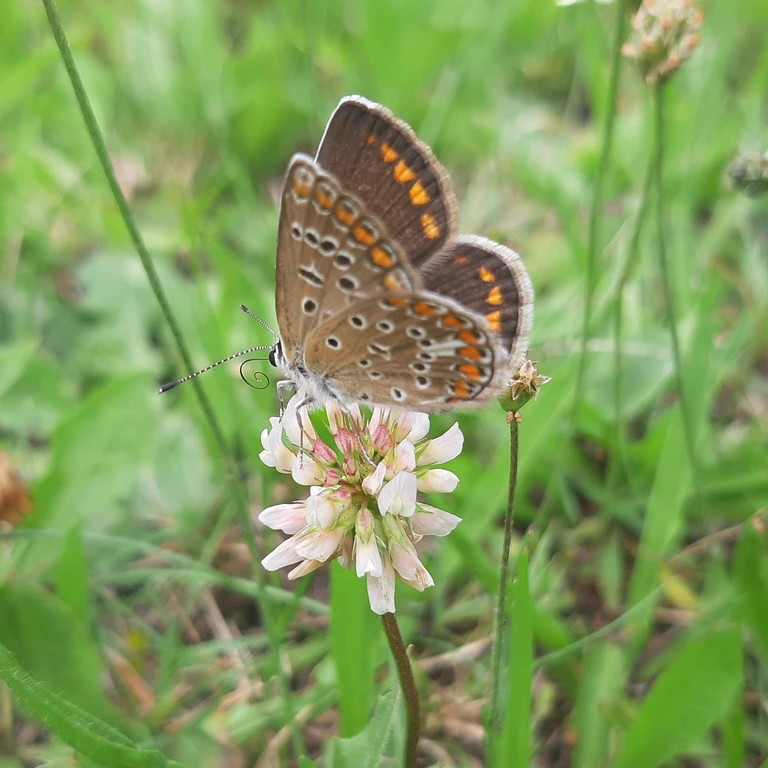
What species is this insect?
Polyommatus icarus
